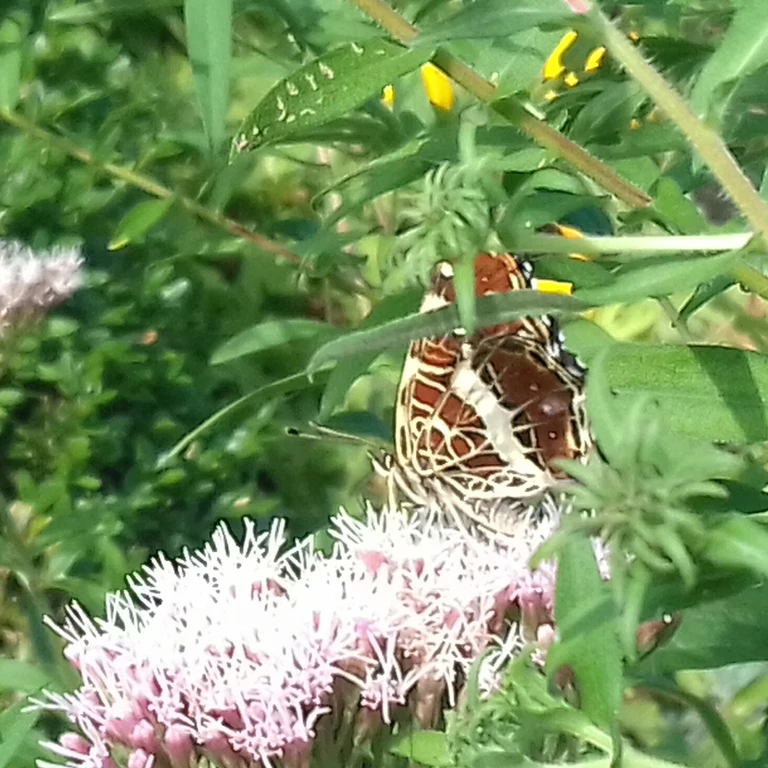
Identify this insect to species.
Araschnia levana
